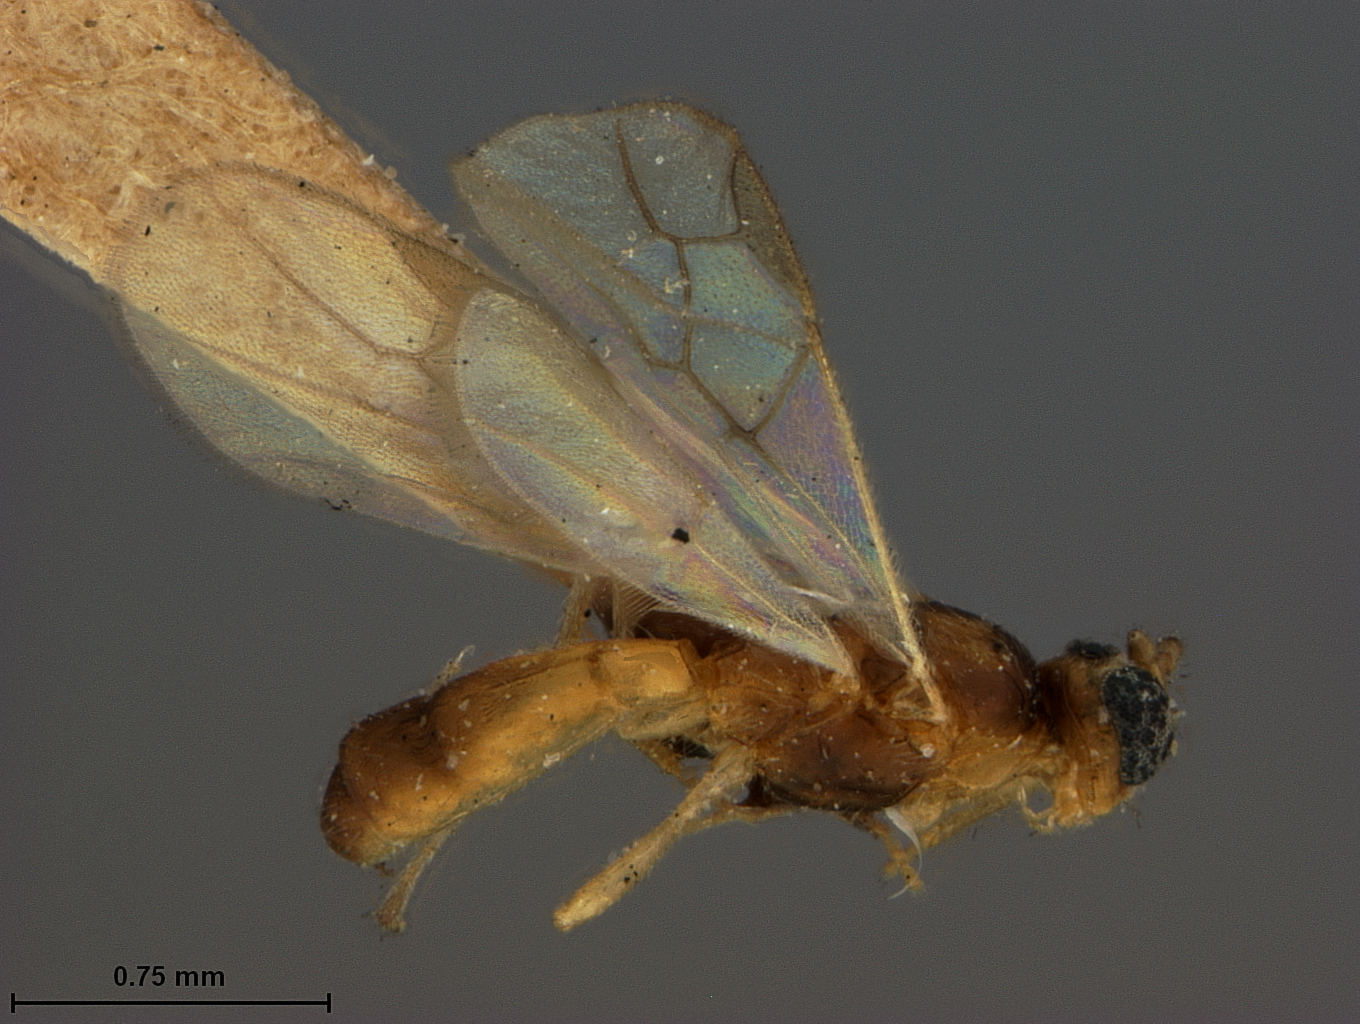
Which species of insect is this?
Rhogas bucculairicis
